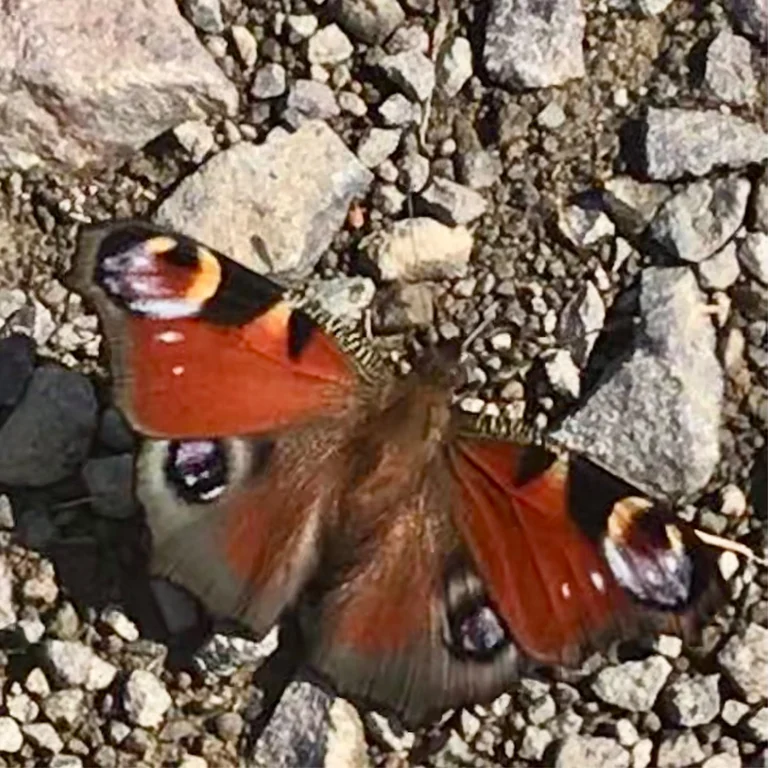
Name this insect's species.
Aglais io
